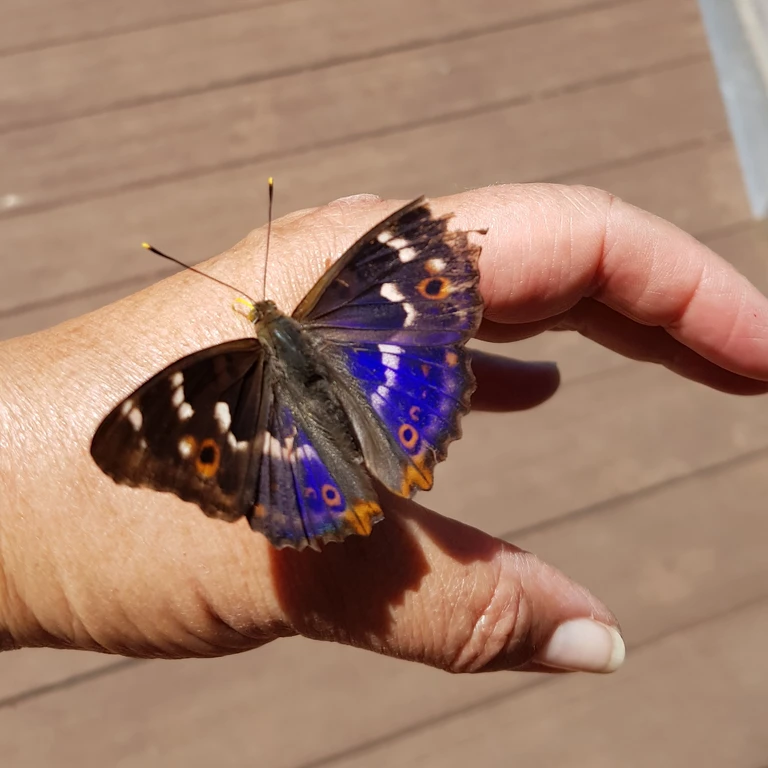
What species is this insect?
Apatura ilia
